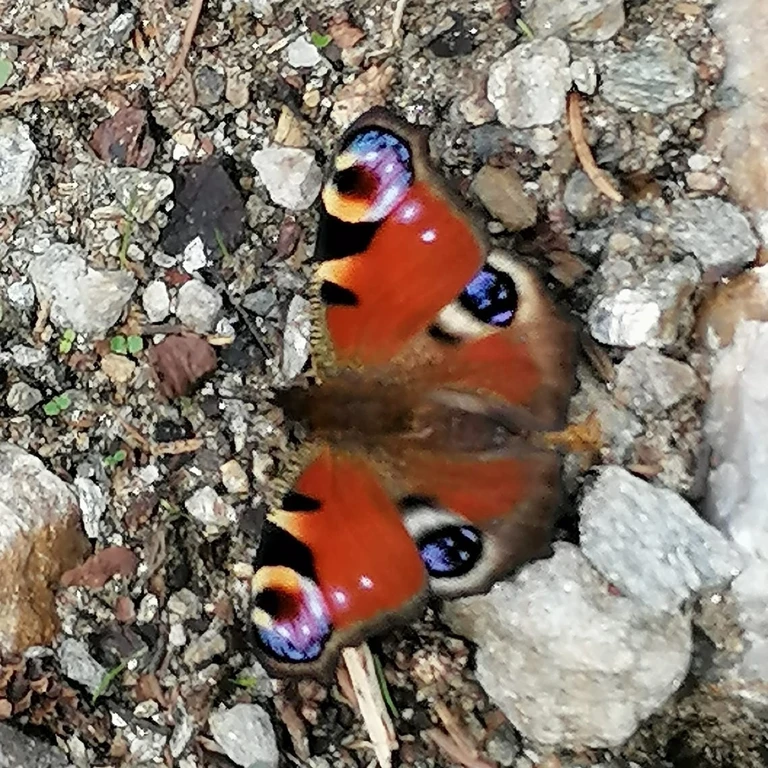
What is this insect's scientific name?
Aglais io
